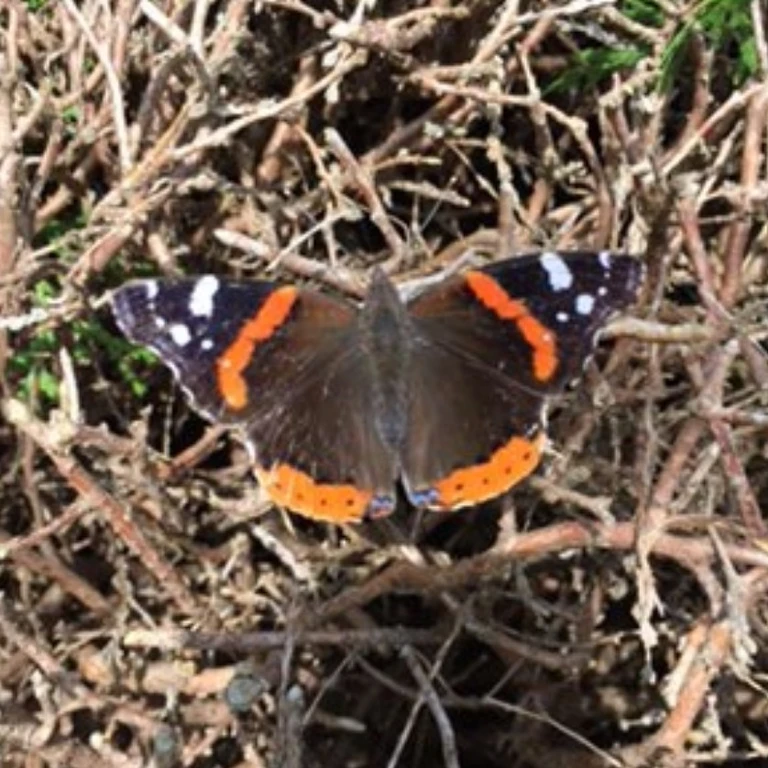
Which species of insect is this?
Vanessa atalanta
